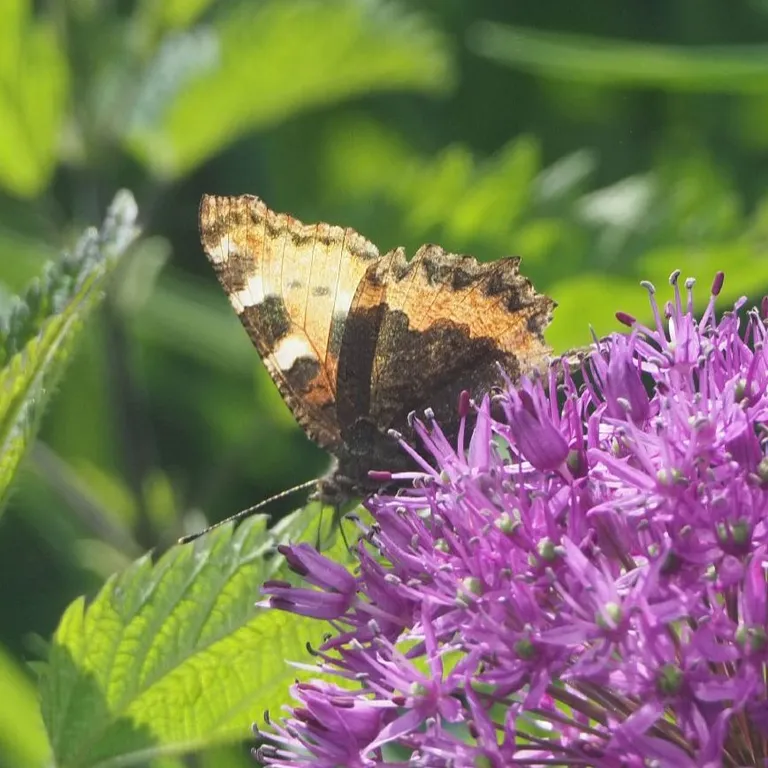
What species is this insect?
Aglais urticae
